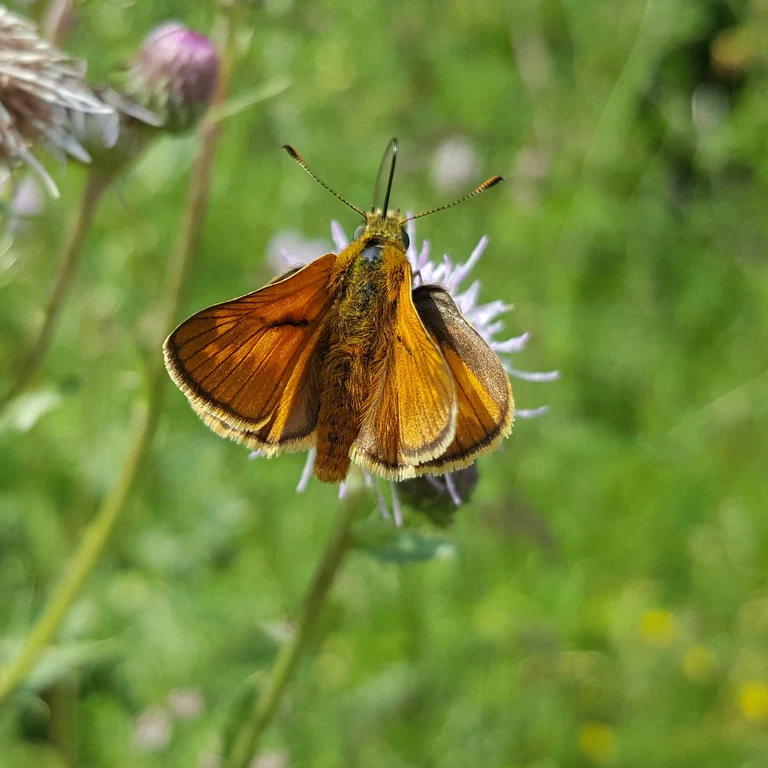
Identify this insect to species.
Ochlodes sylvanus (also Ochlodes venata)
